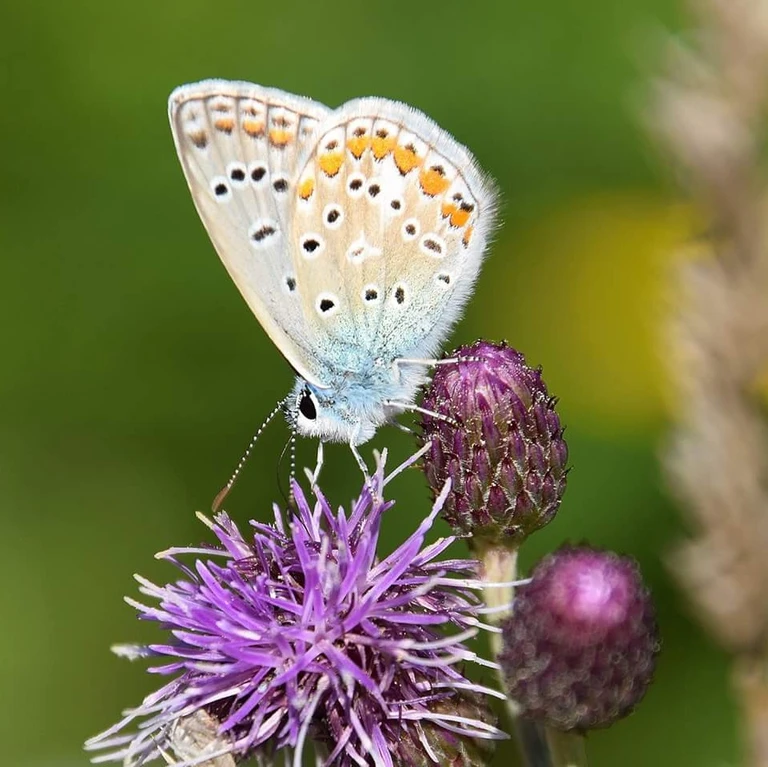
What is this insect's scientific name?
Polyommatus icarus
